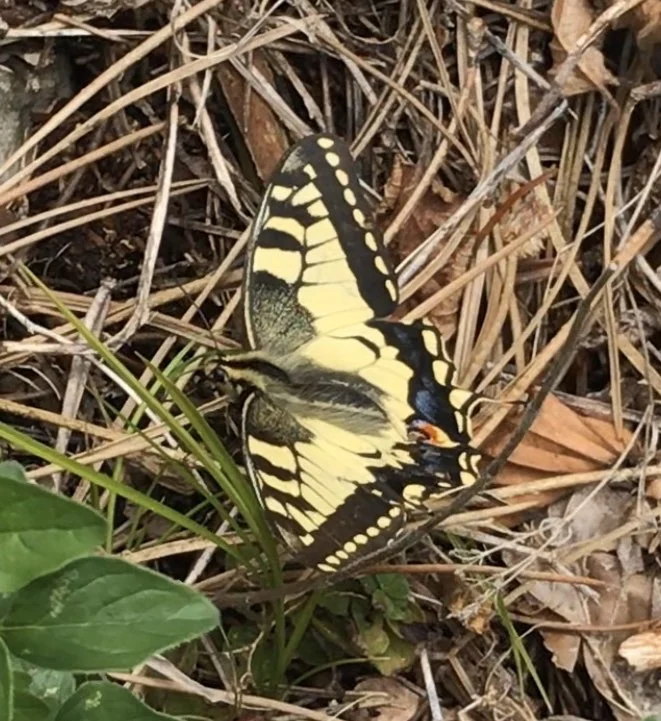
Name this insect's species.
Papilio machaon
